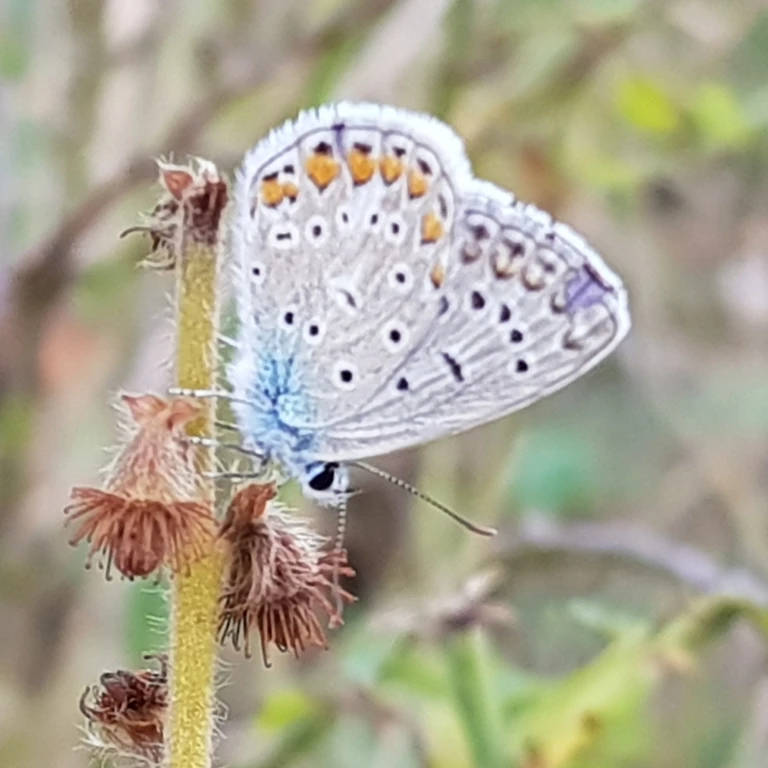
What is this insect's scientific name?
Polyommatus icarus
